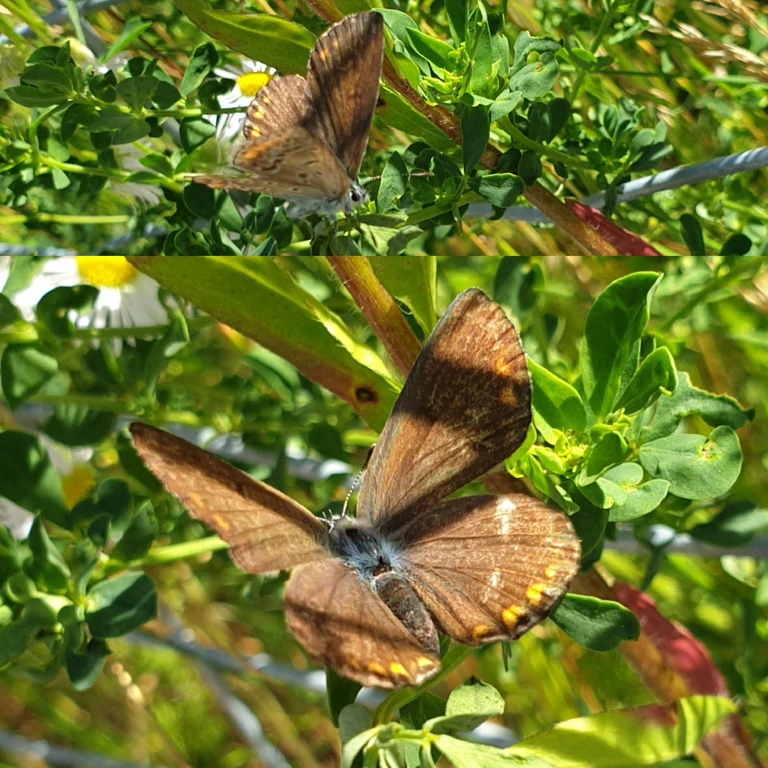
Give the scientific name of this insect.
Polyommatus icarus
